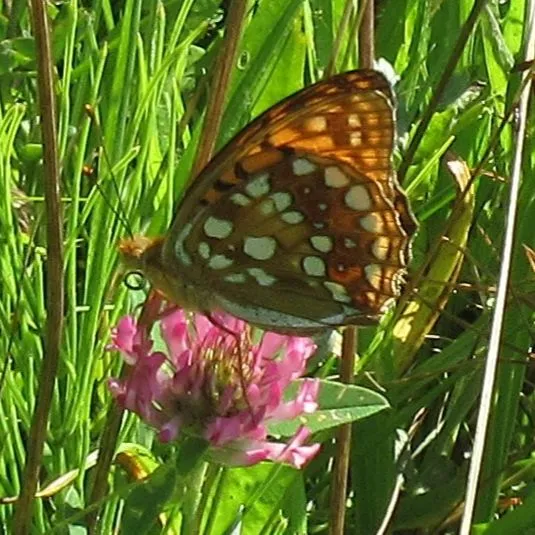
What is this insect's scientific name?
Fabriciana adippe
